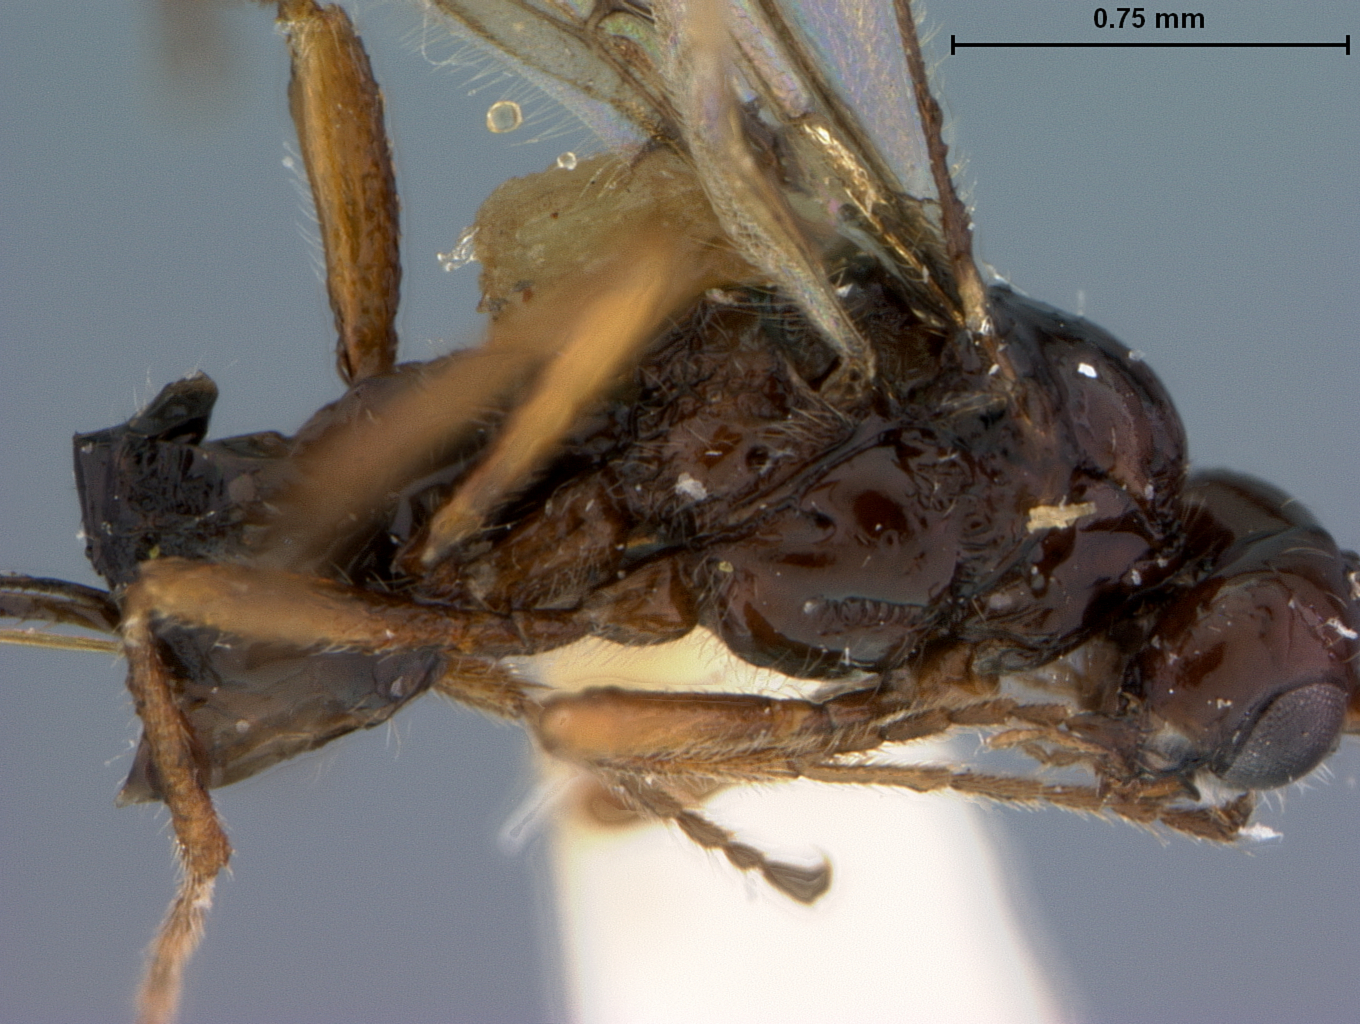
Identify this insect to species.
Phaenocarpa convergens
